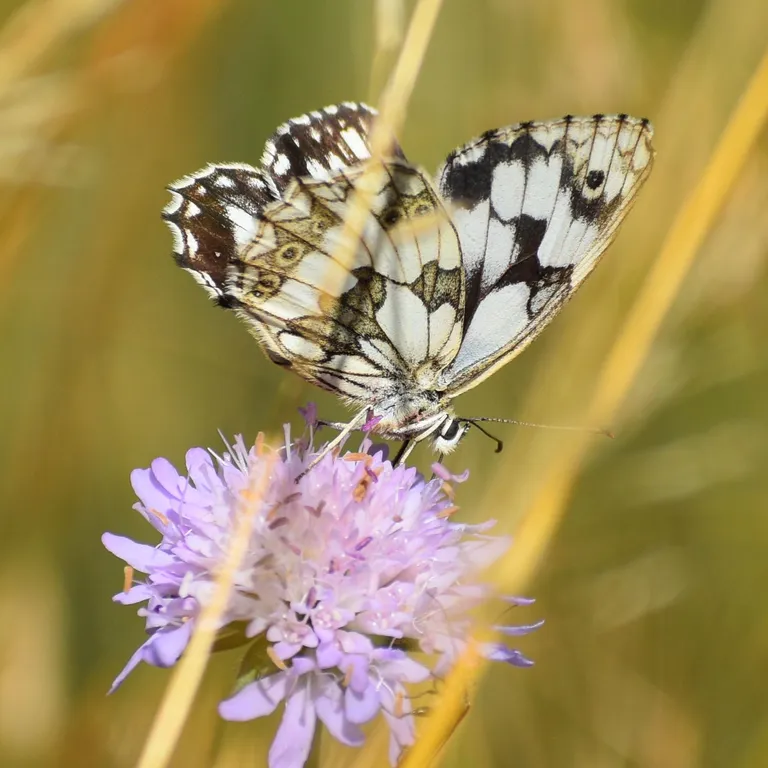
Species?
Melanargia galathea
